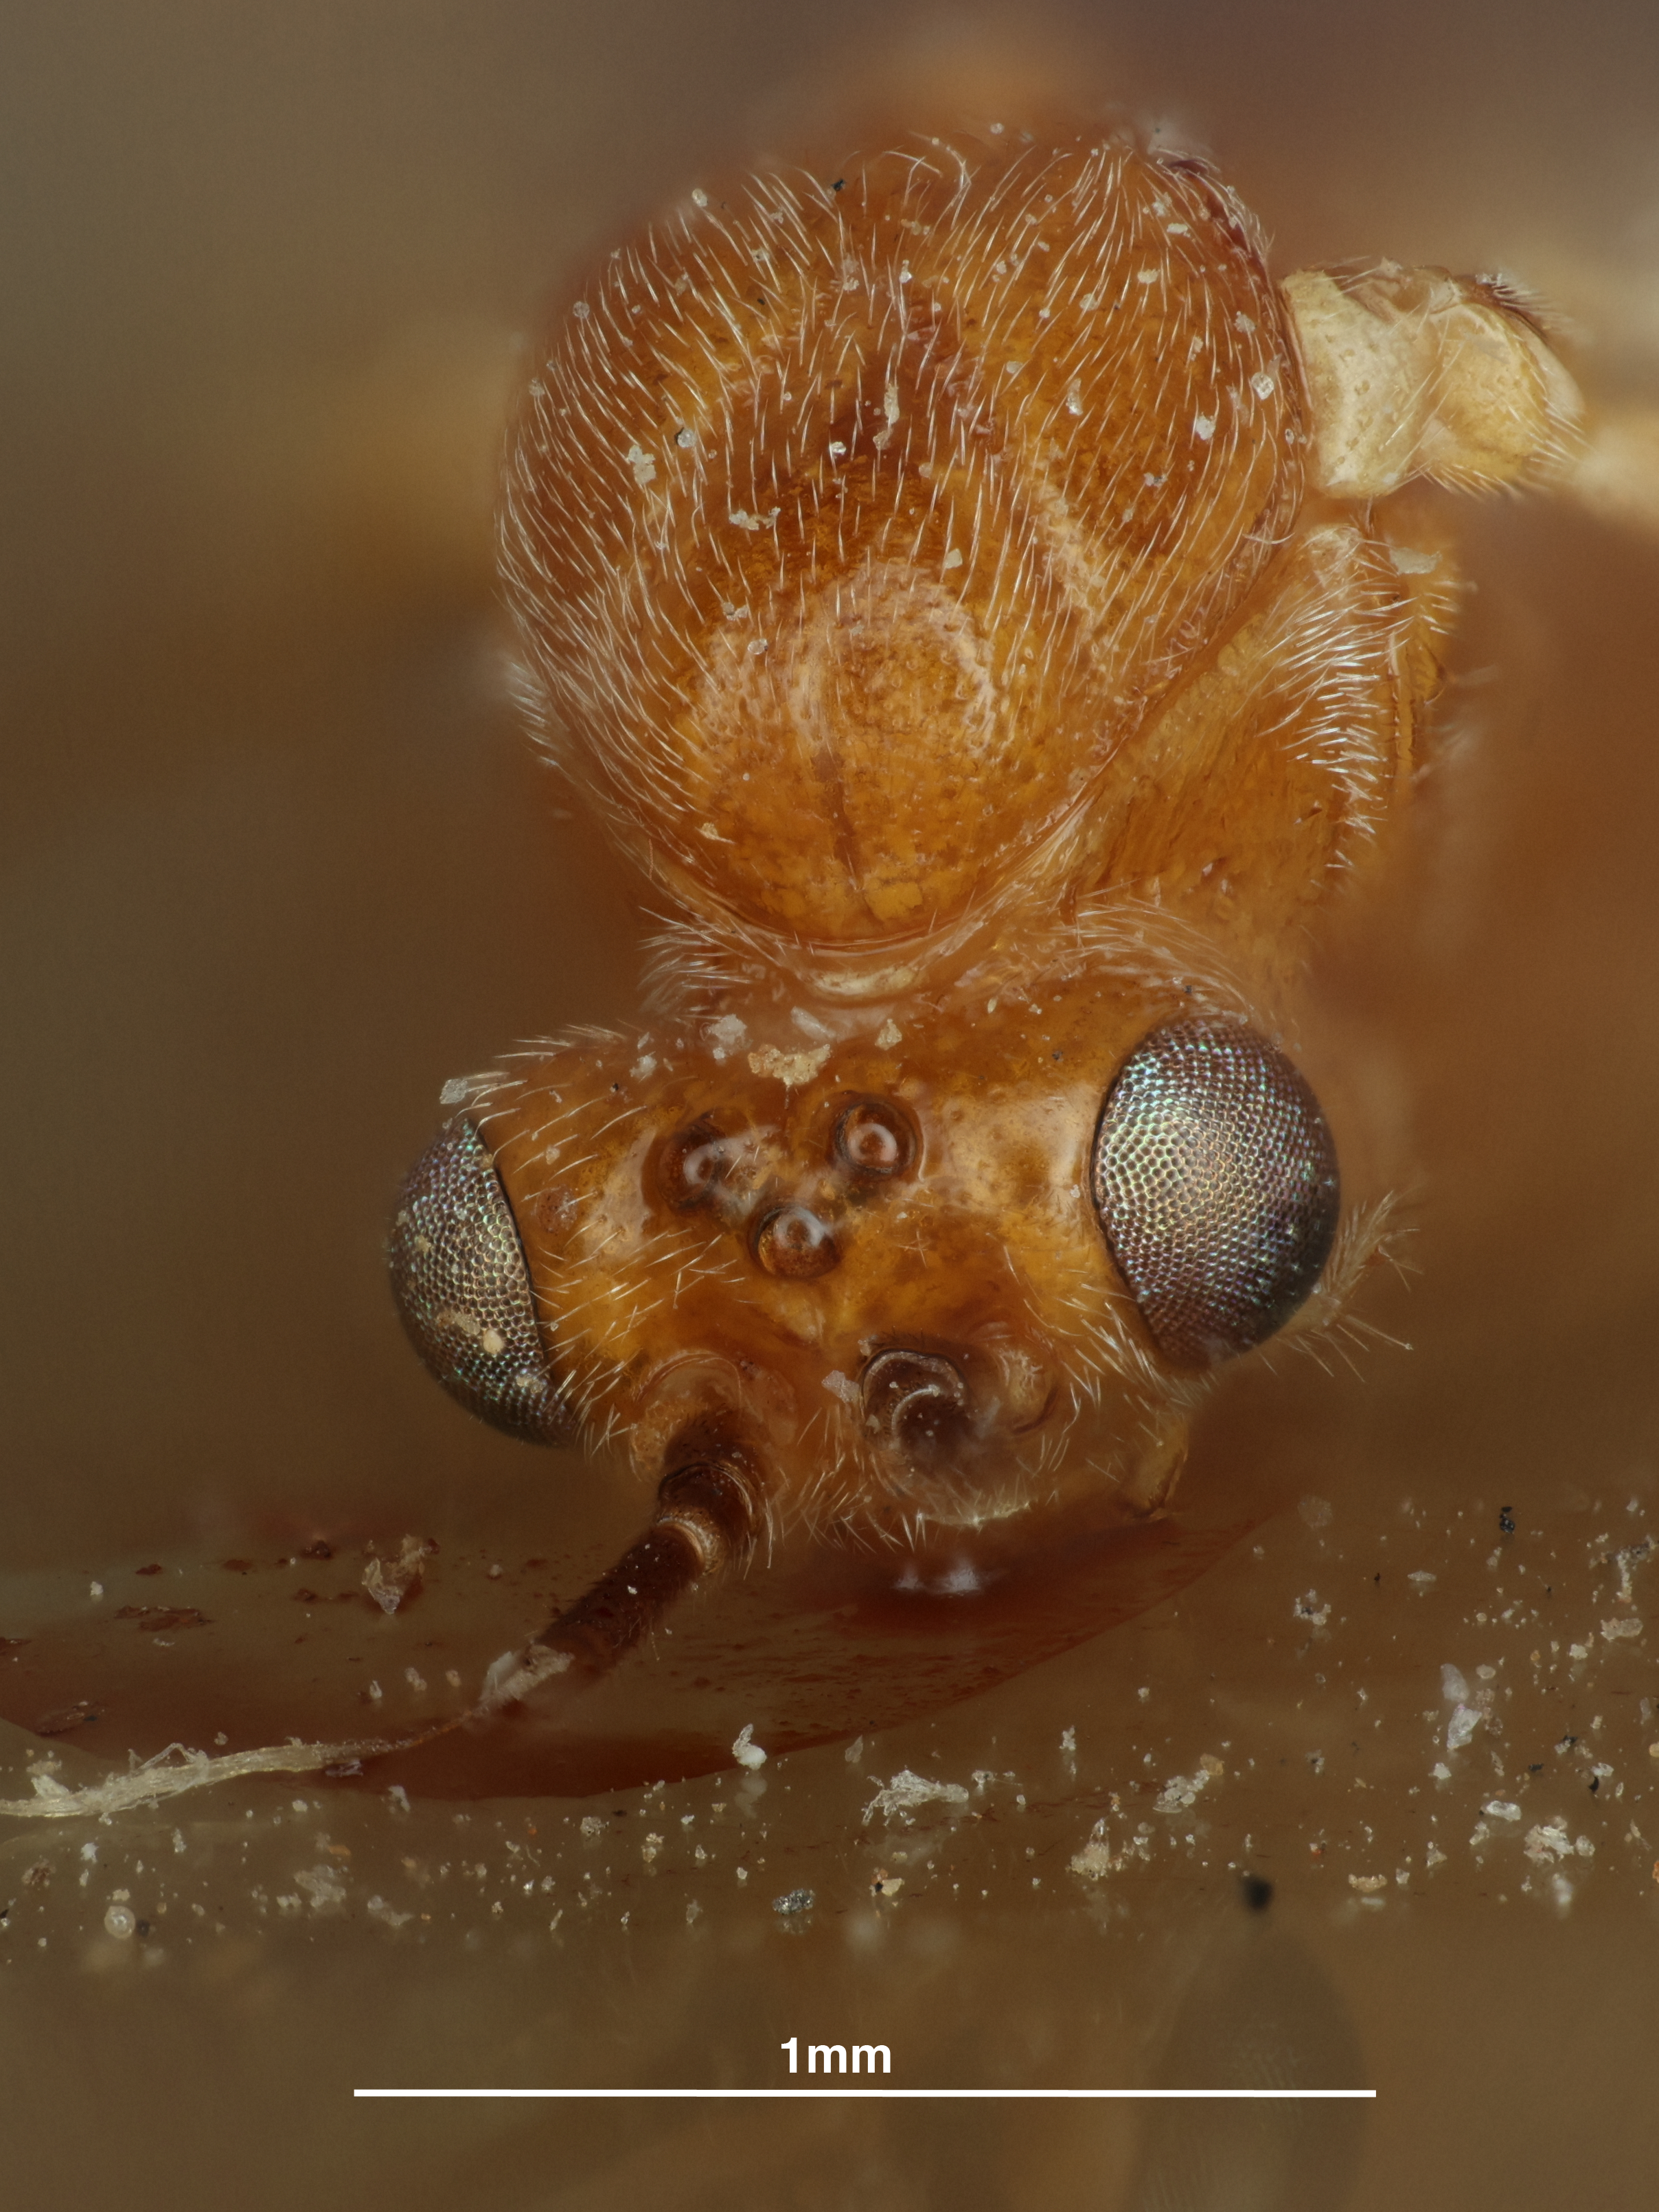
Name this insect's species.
Camptothlipsis dravida
